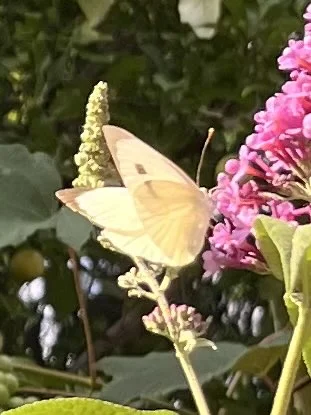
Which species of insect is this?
Pieris brassicae
